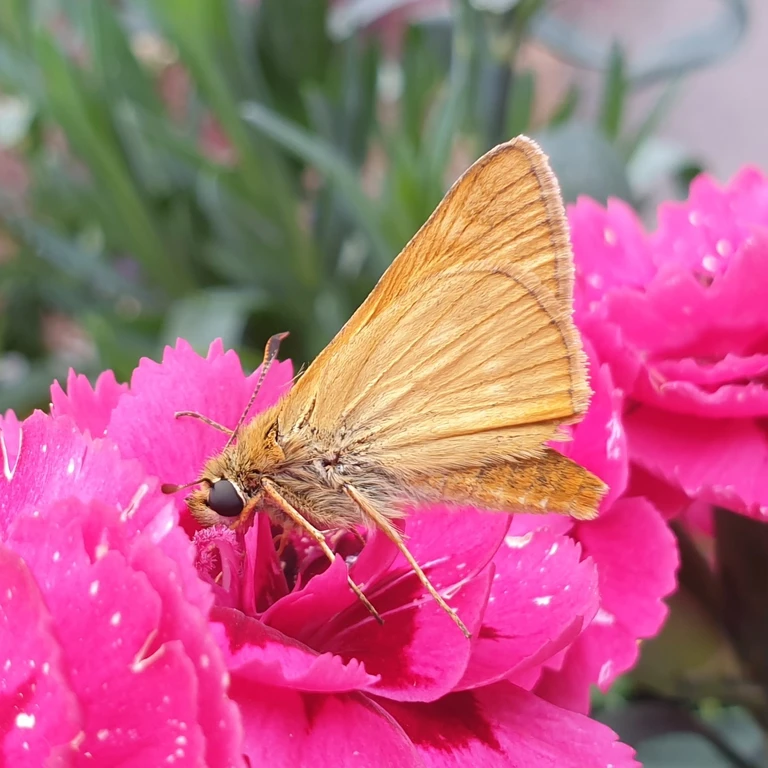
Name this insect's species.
Ochlodes sylvanus (also Ochlodes venata)
